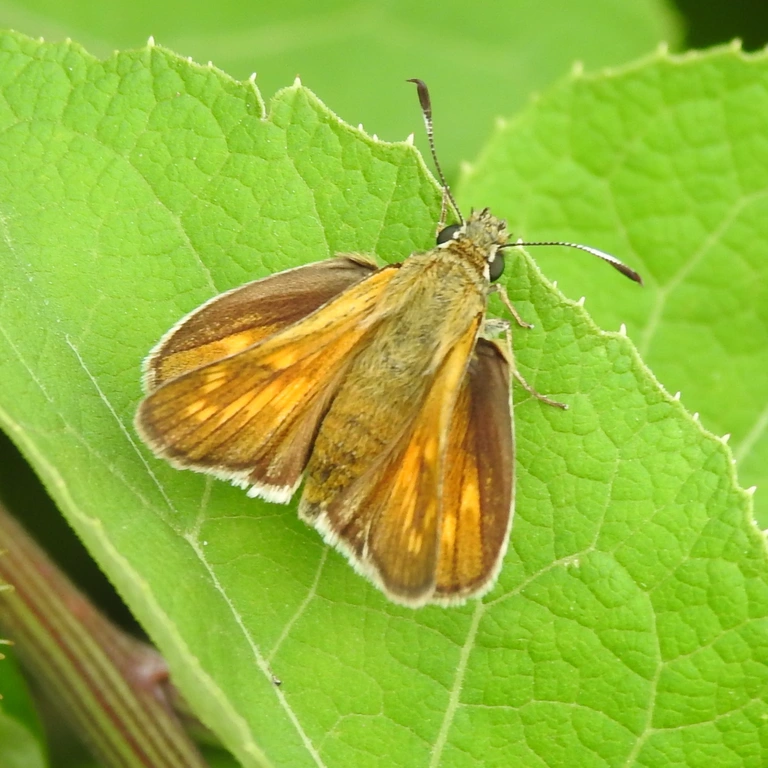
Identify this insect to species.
Ochlodes sylvanus (also Ochlodes venata)
